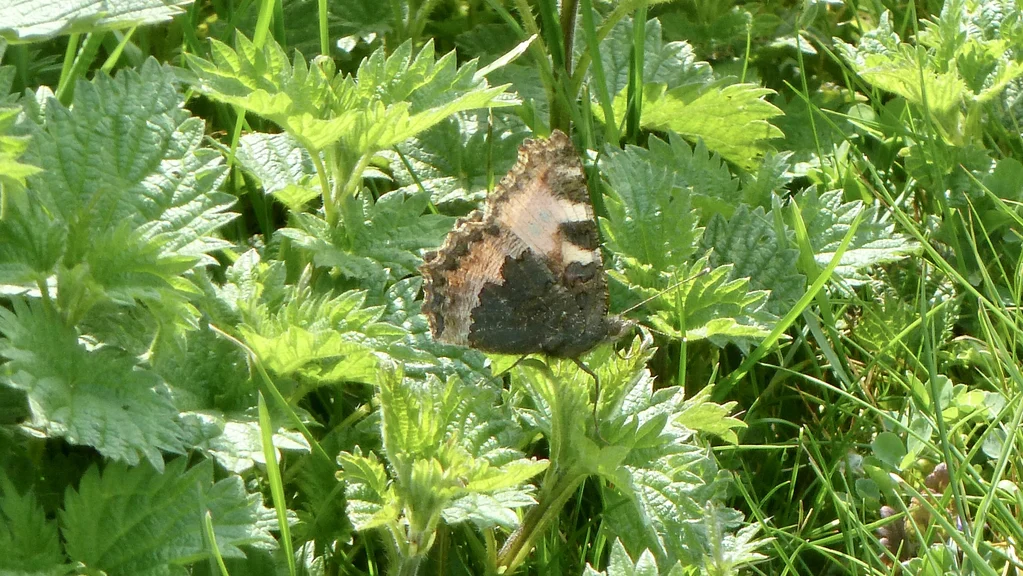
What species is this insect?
Aglais urticae
